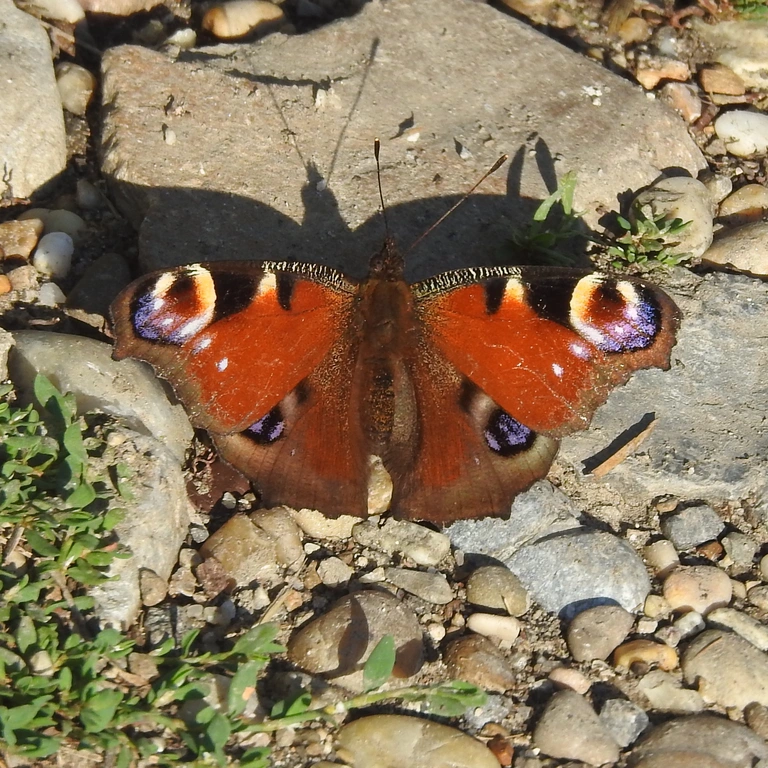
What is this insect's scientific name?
Aglais io
